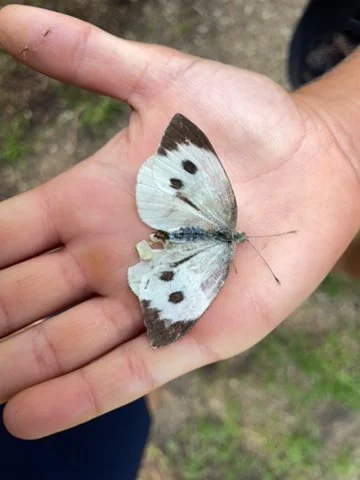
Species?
Pieris brassicae
